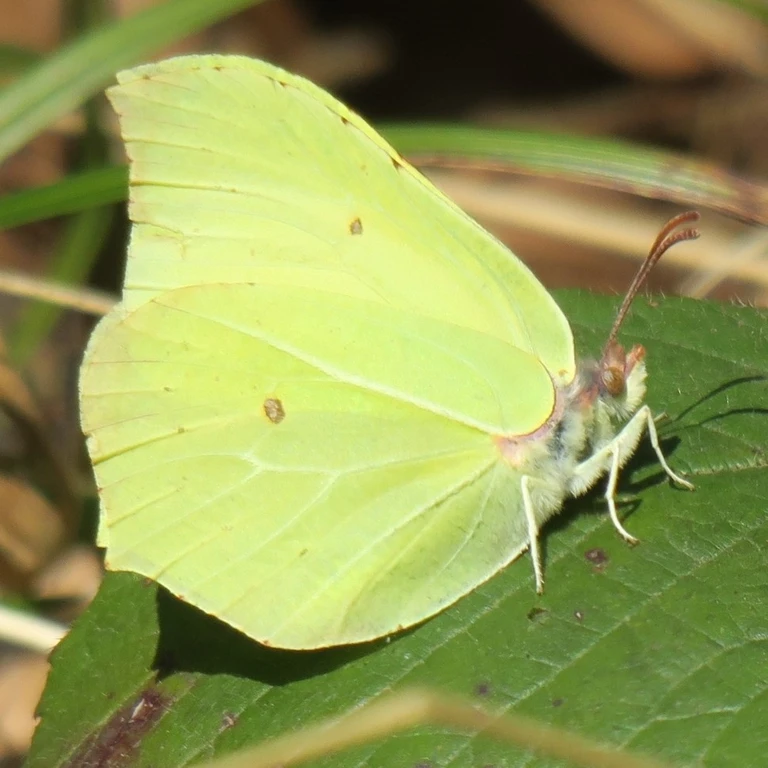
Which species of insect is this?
Gonepteryx rhamni
